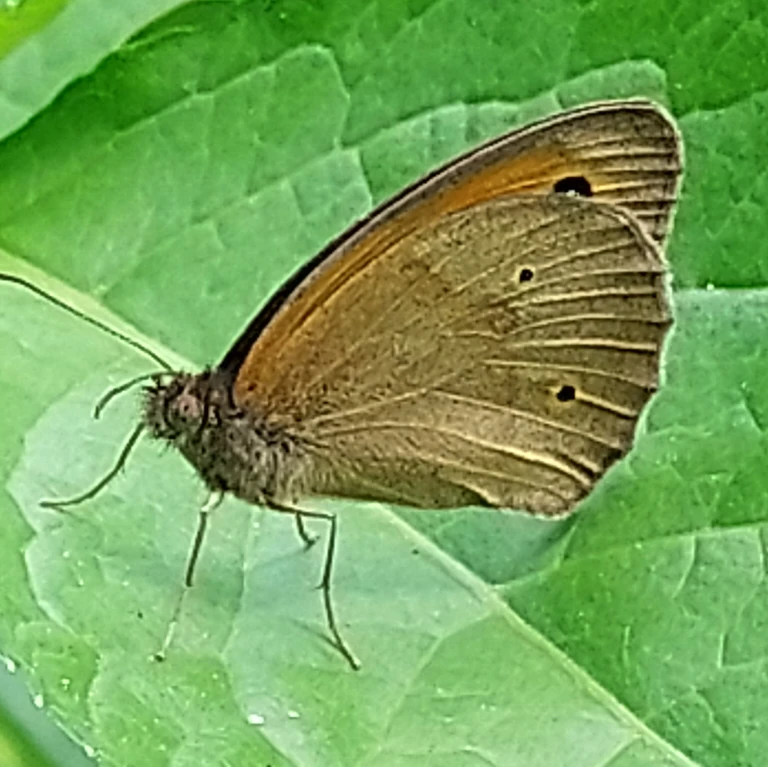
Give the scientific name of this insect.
Maniola jurtina
